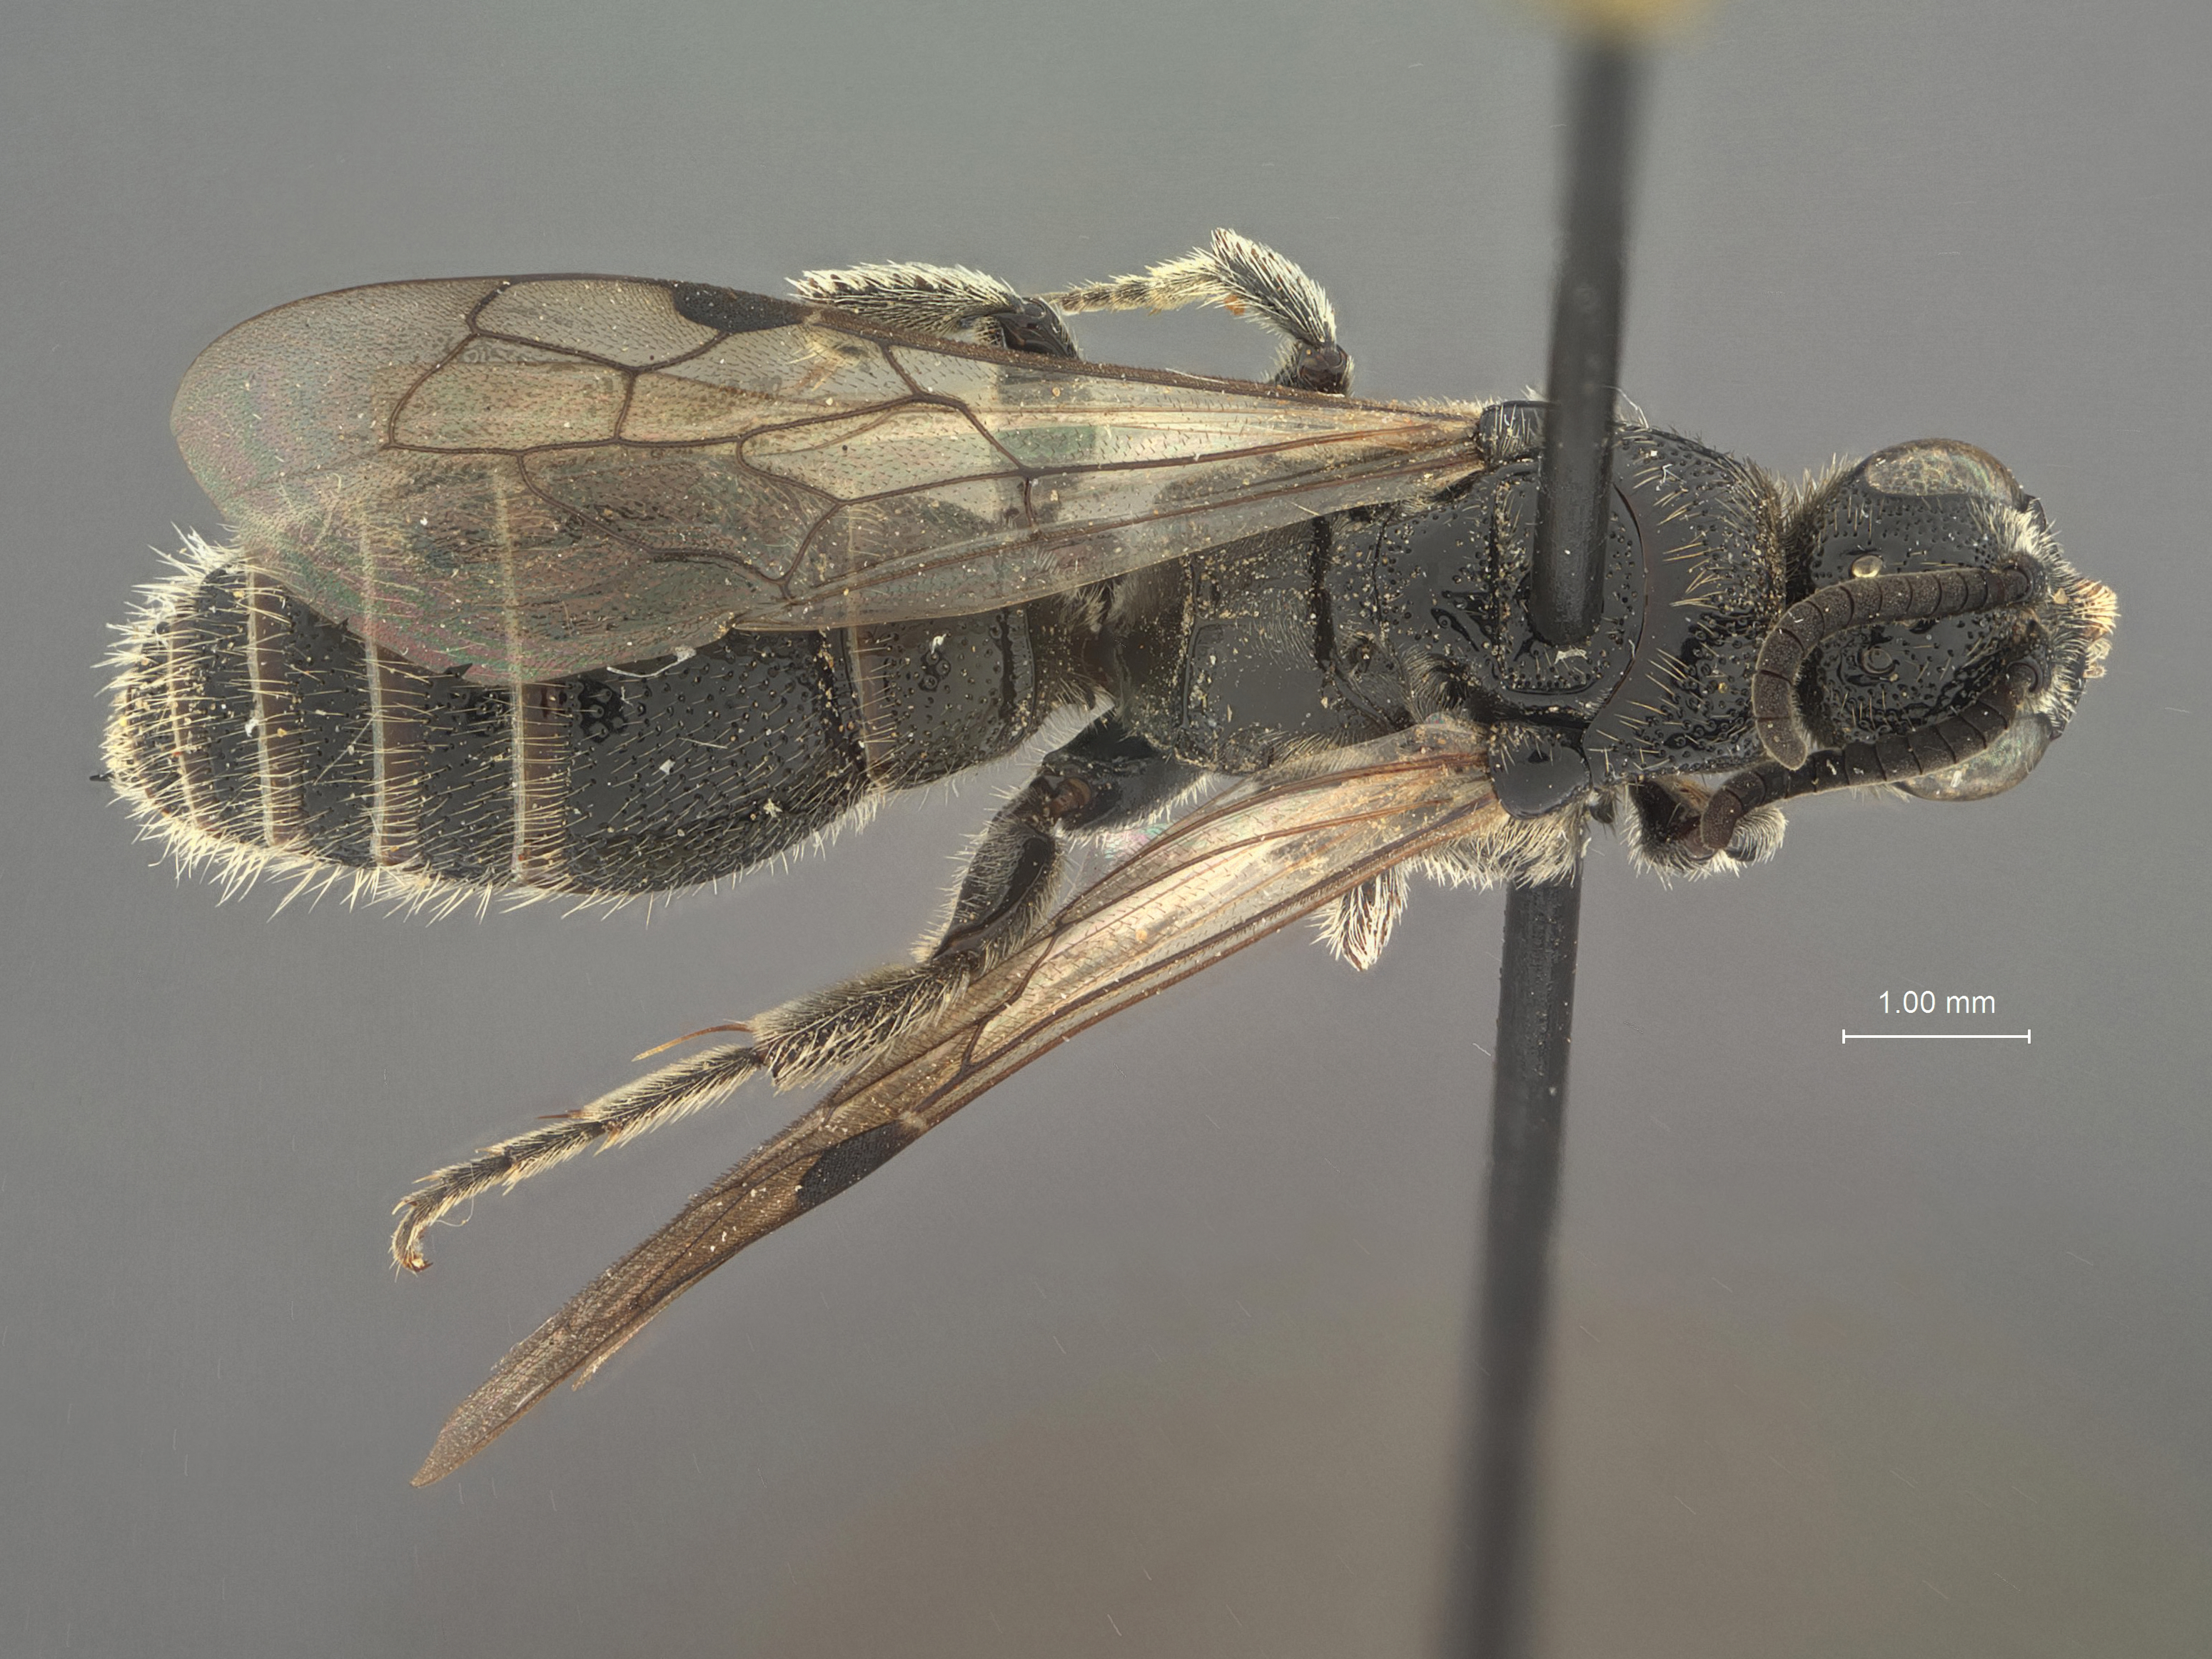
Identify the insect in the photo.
Nedtiphia barbata
